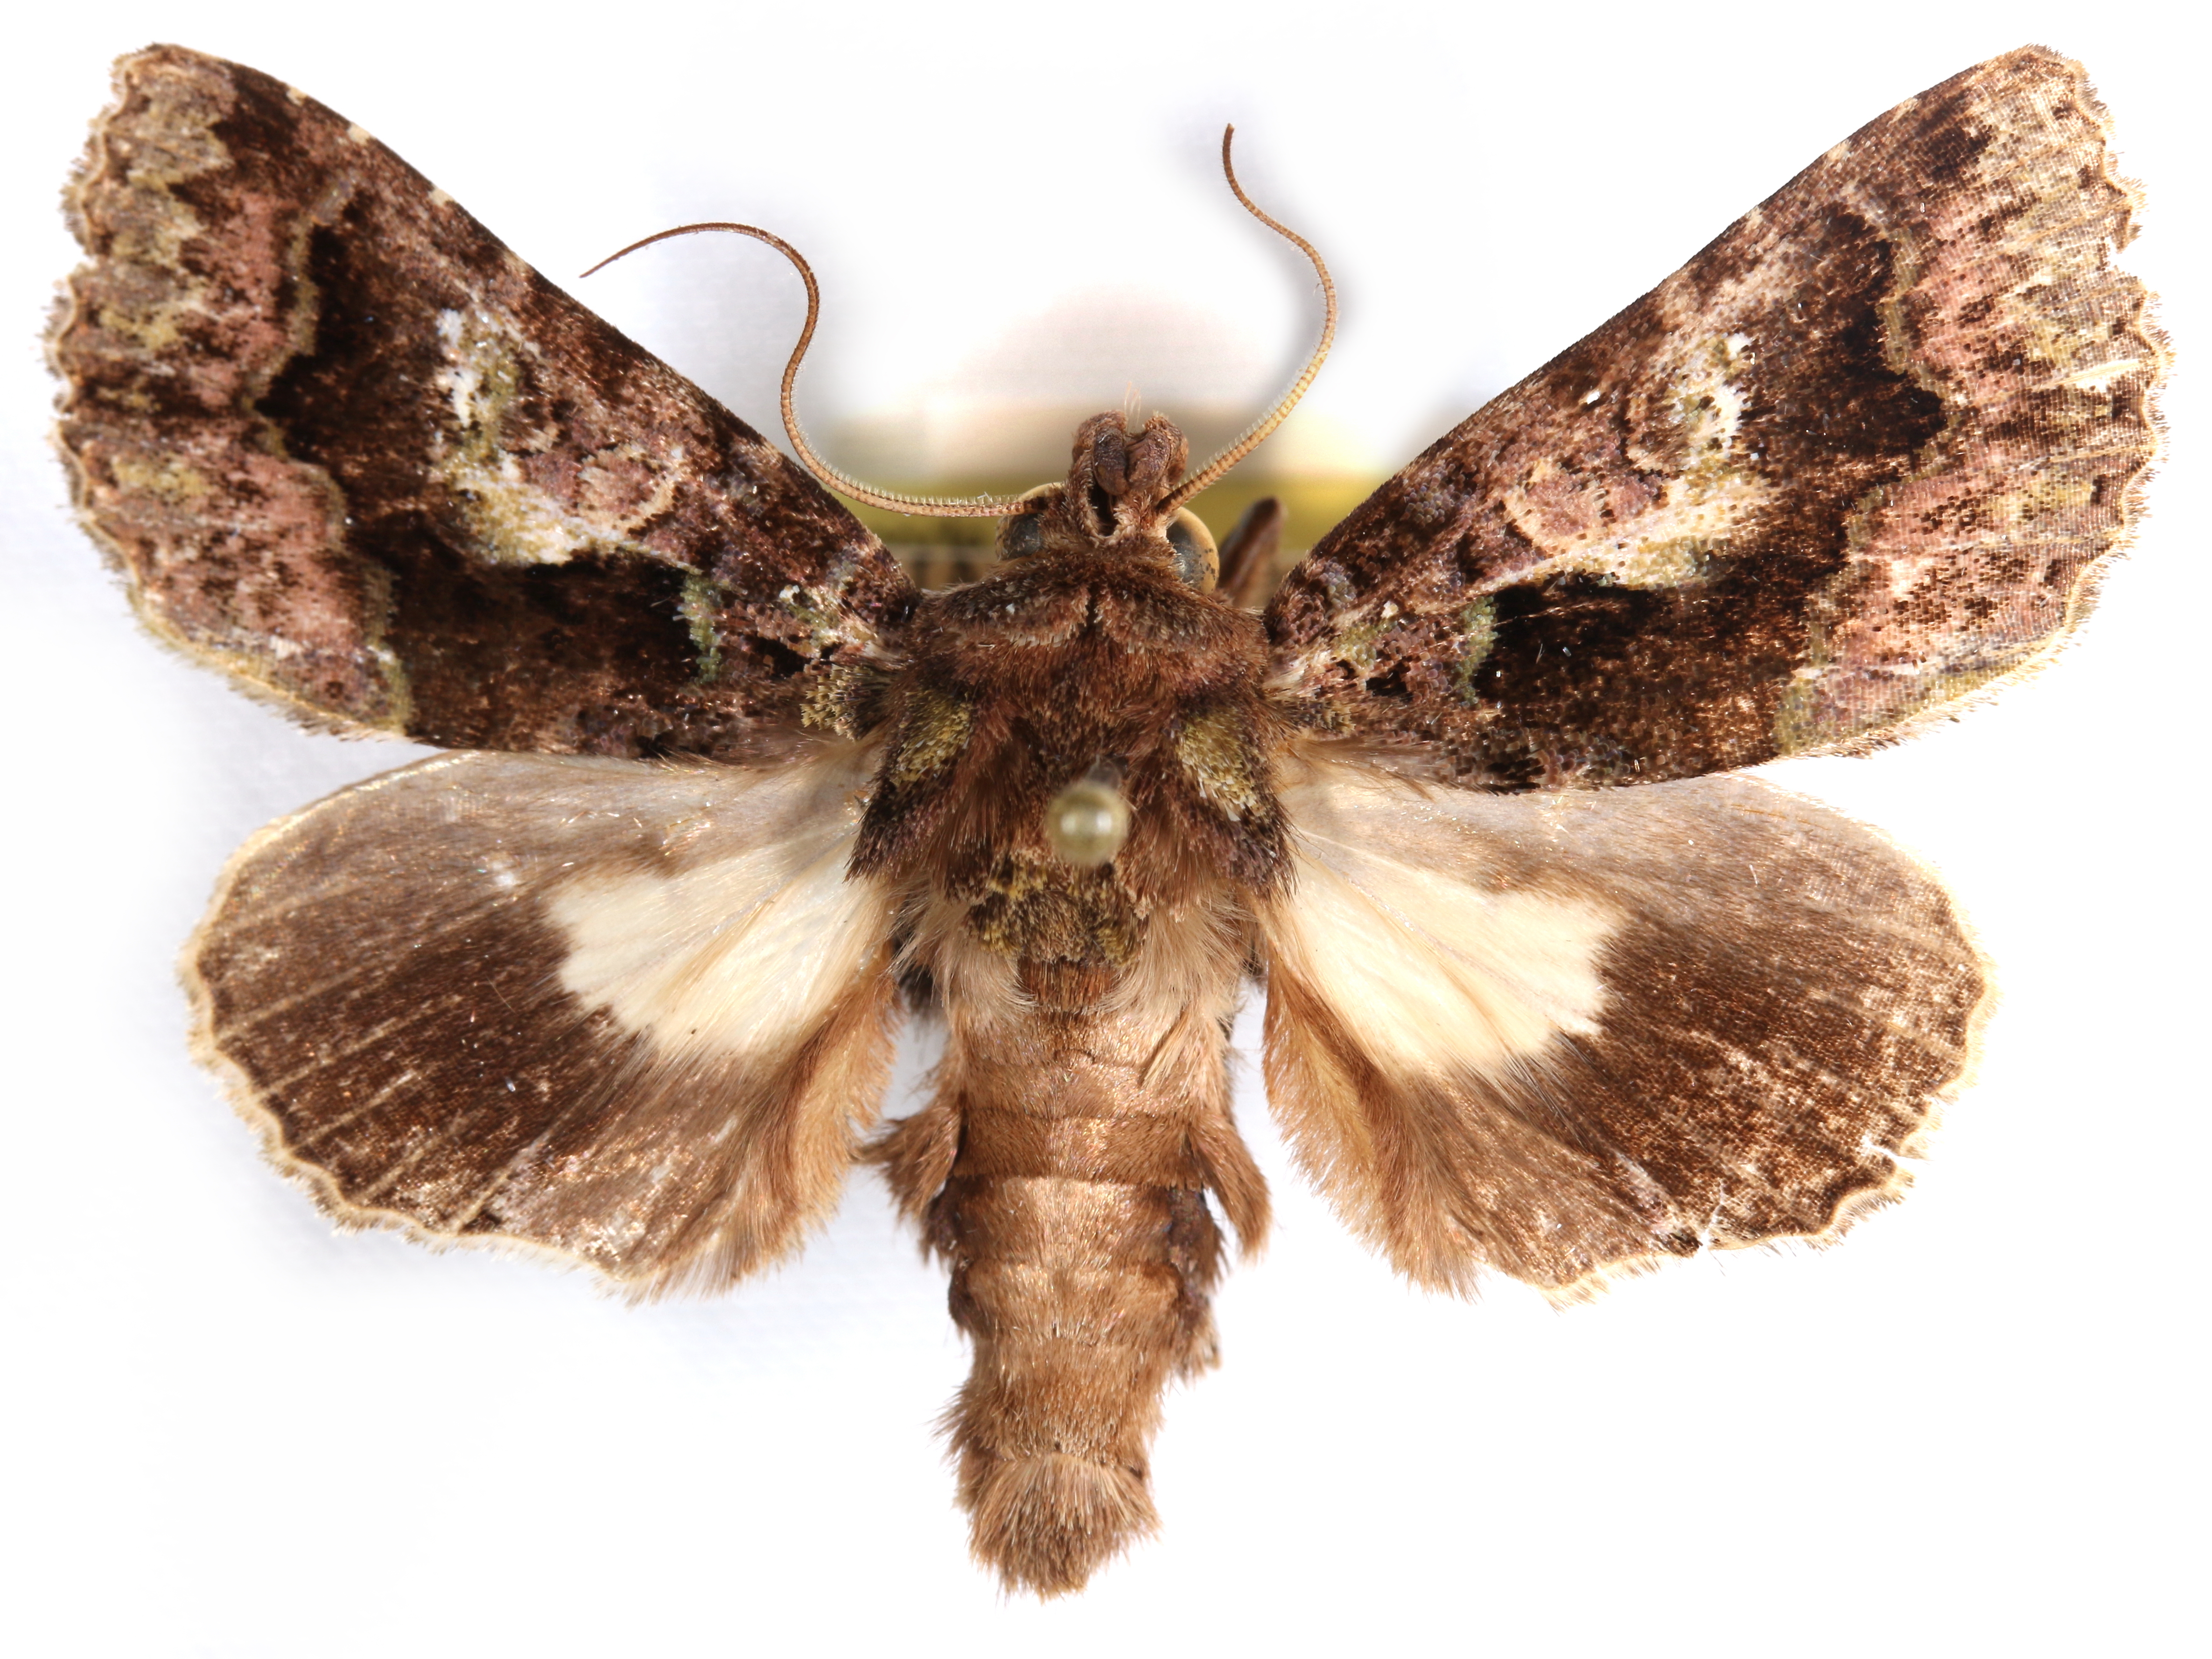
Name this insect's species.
Aedia intrahens
